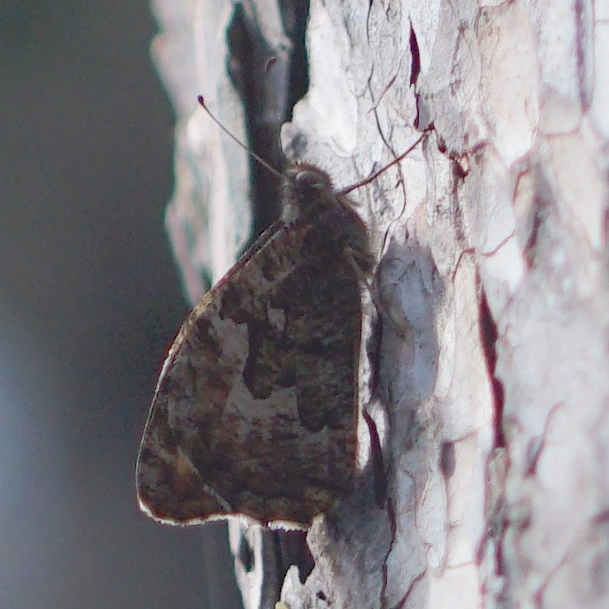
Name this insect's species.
Hipparchia semele
